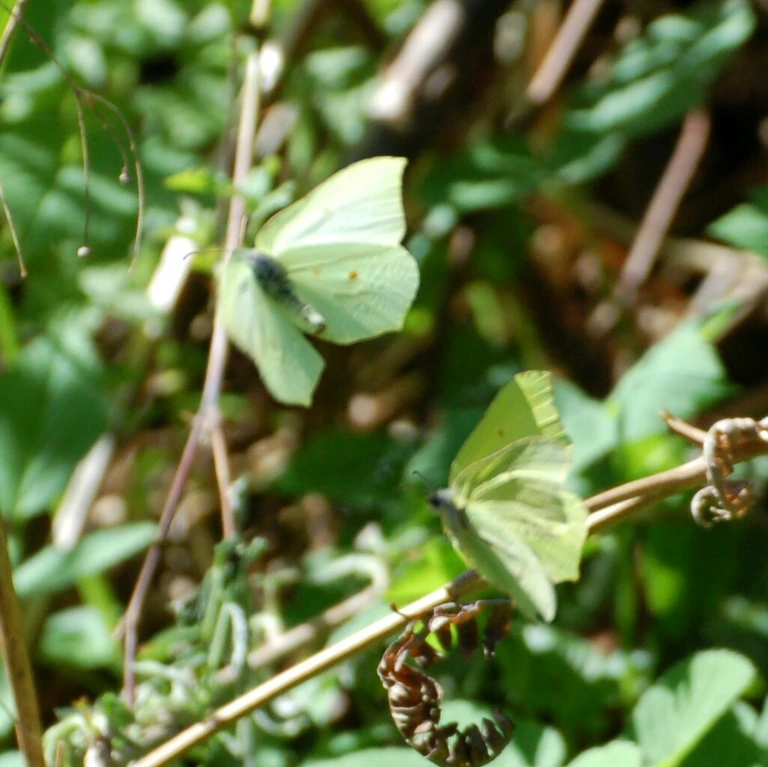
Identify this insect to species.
Gonepteryx rhamni
